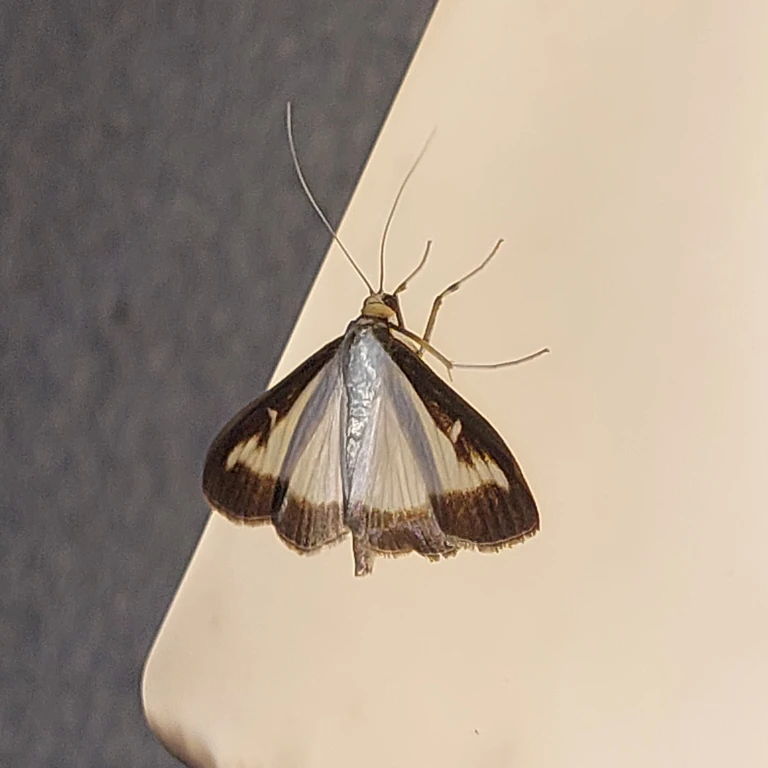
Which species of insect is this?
Cydalima perspectalis
